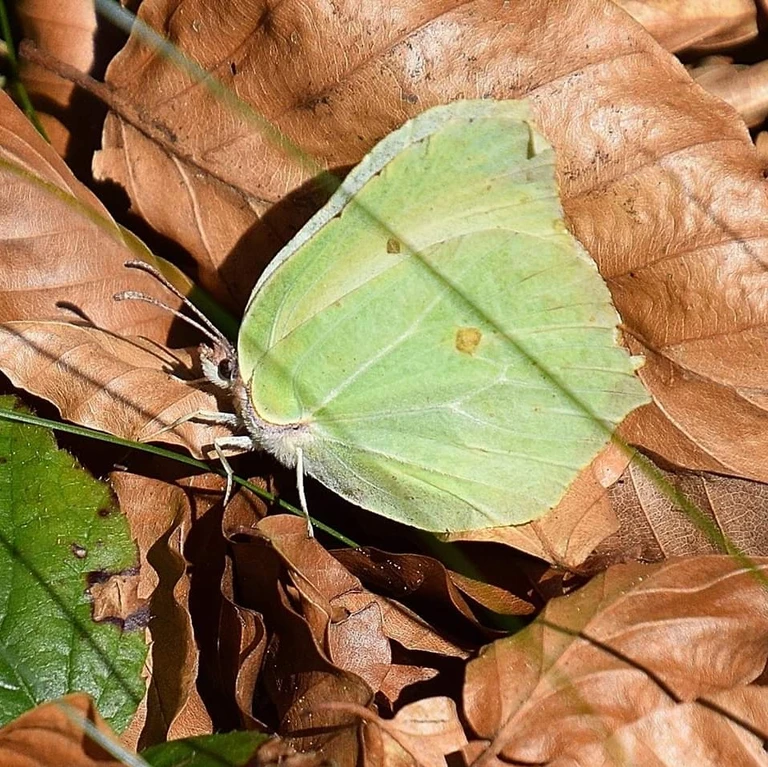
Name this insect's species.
Gonepteryx rhamni
